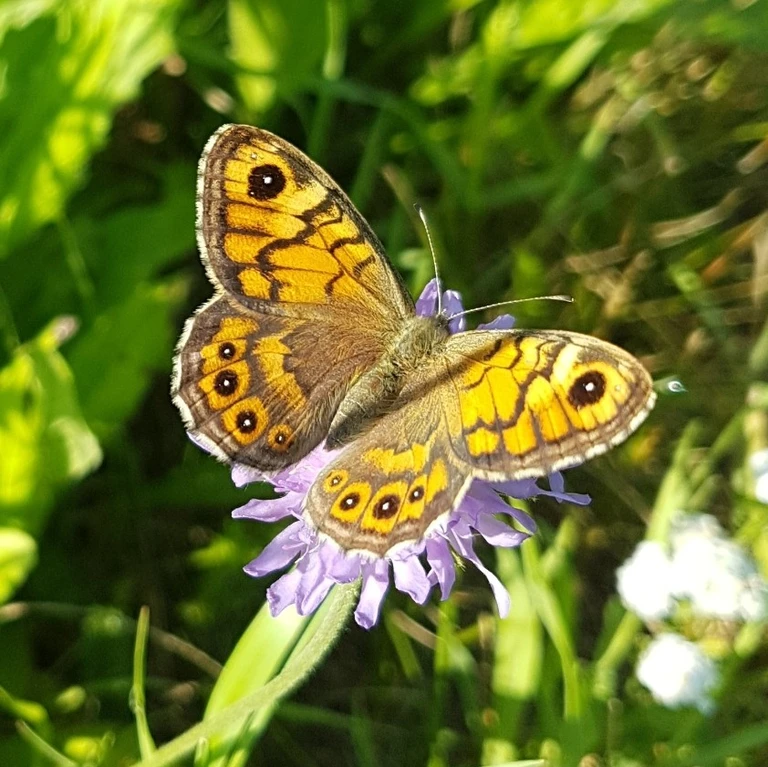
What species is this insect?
Lasiommata megera (also Pararge megera)
